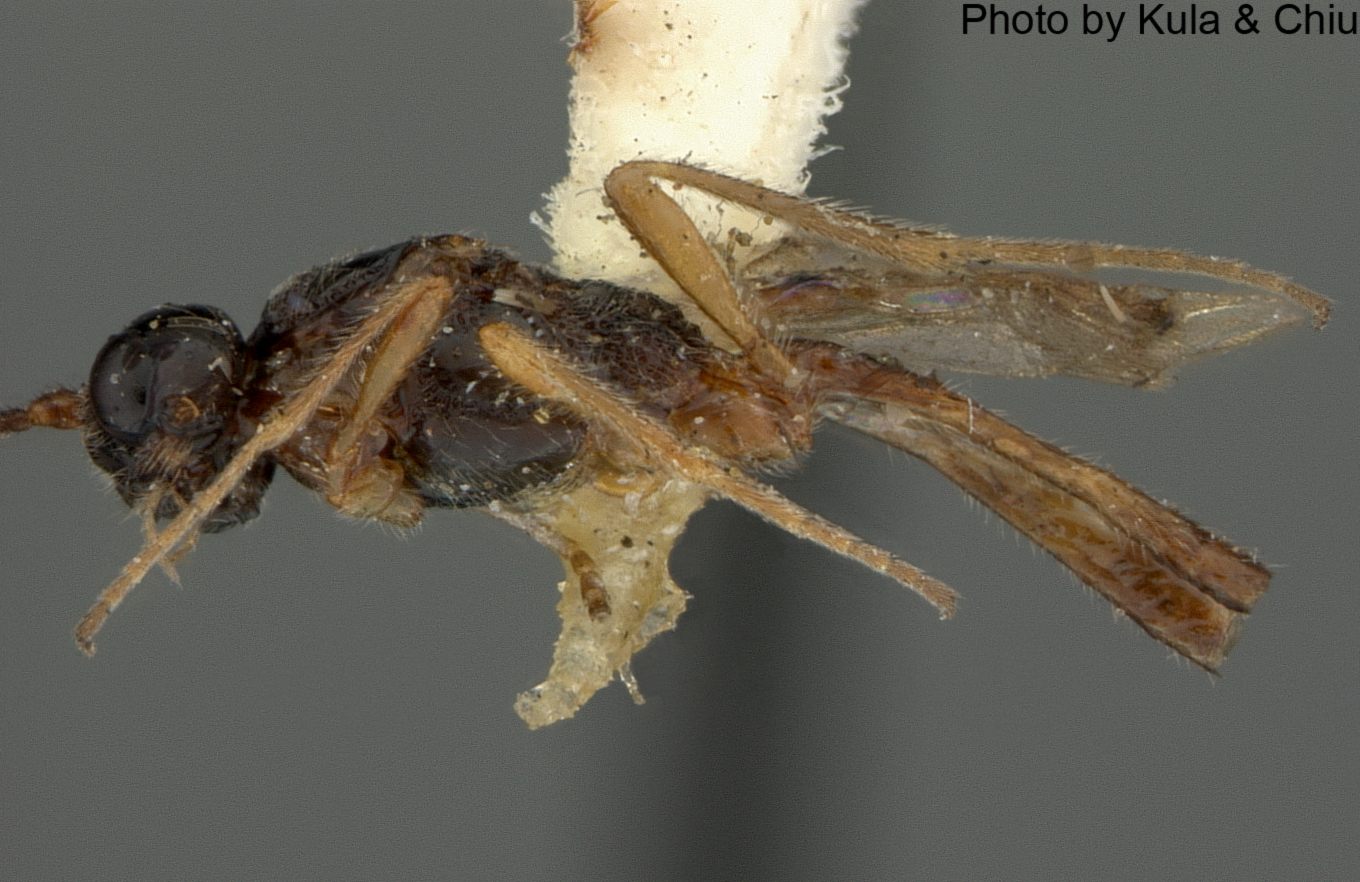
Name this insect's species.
Coelinidea occom
